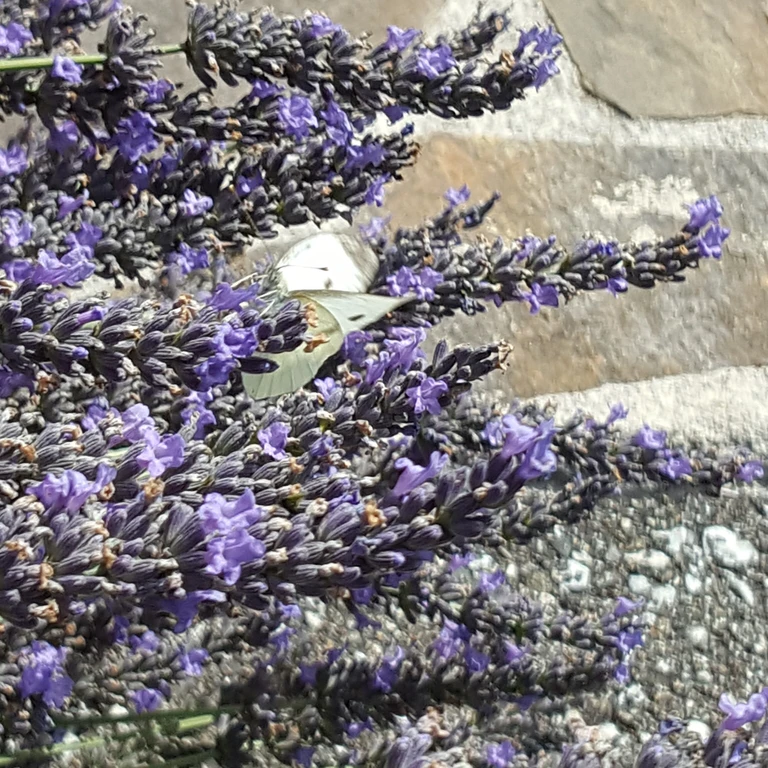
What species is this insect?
Pieris rapae
